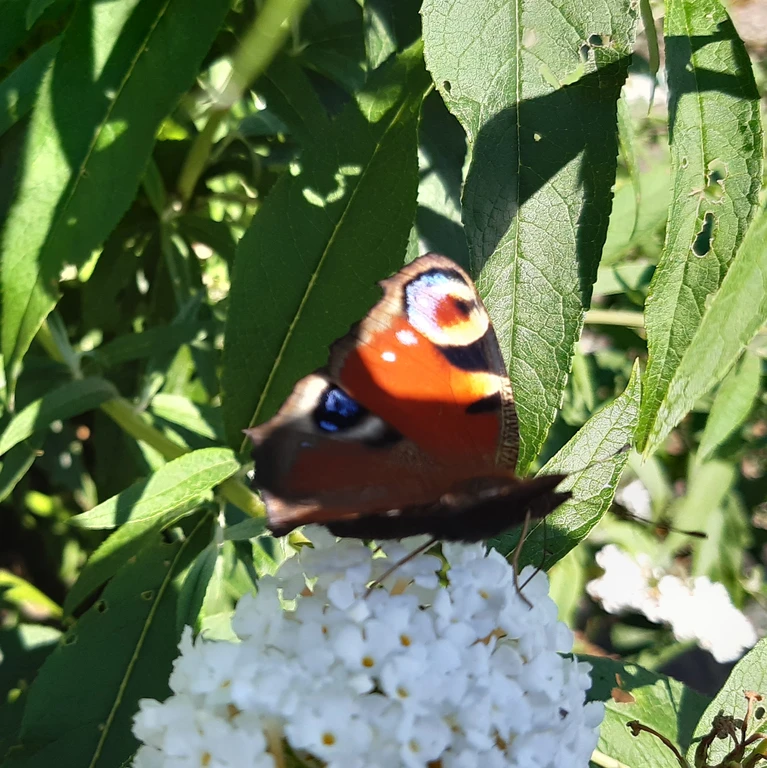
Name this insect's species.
Aglais io
